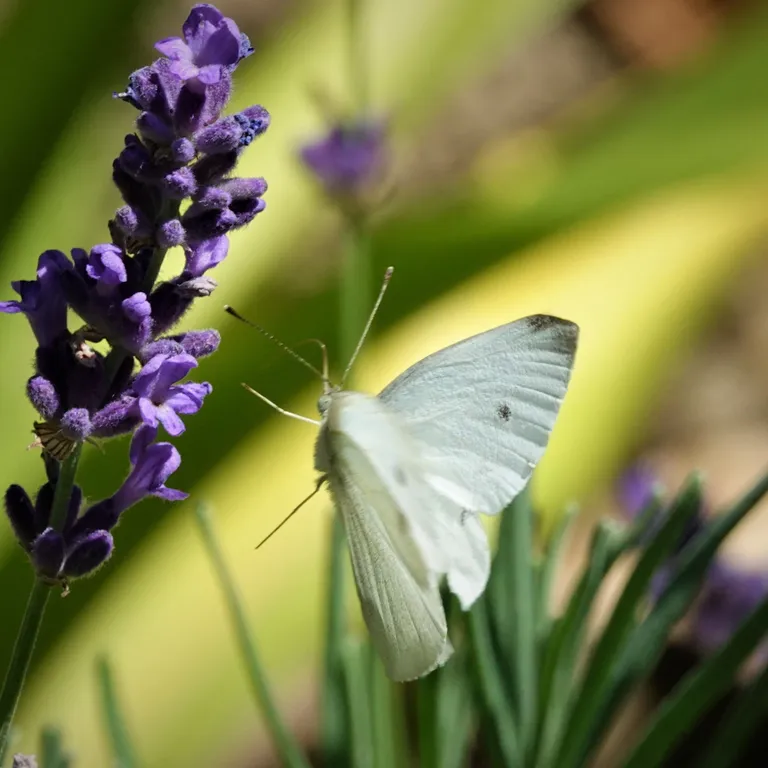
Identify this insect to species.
Pieris rapae
